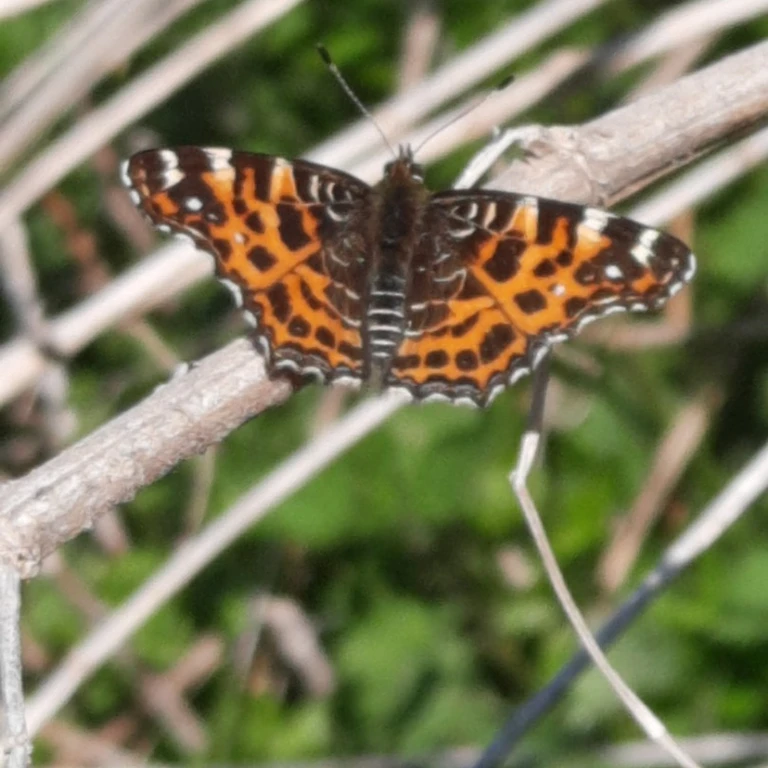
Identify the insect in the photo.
Araschnia levana
